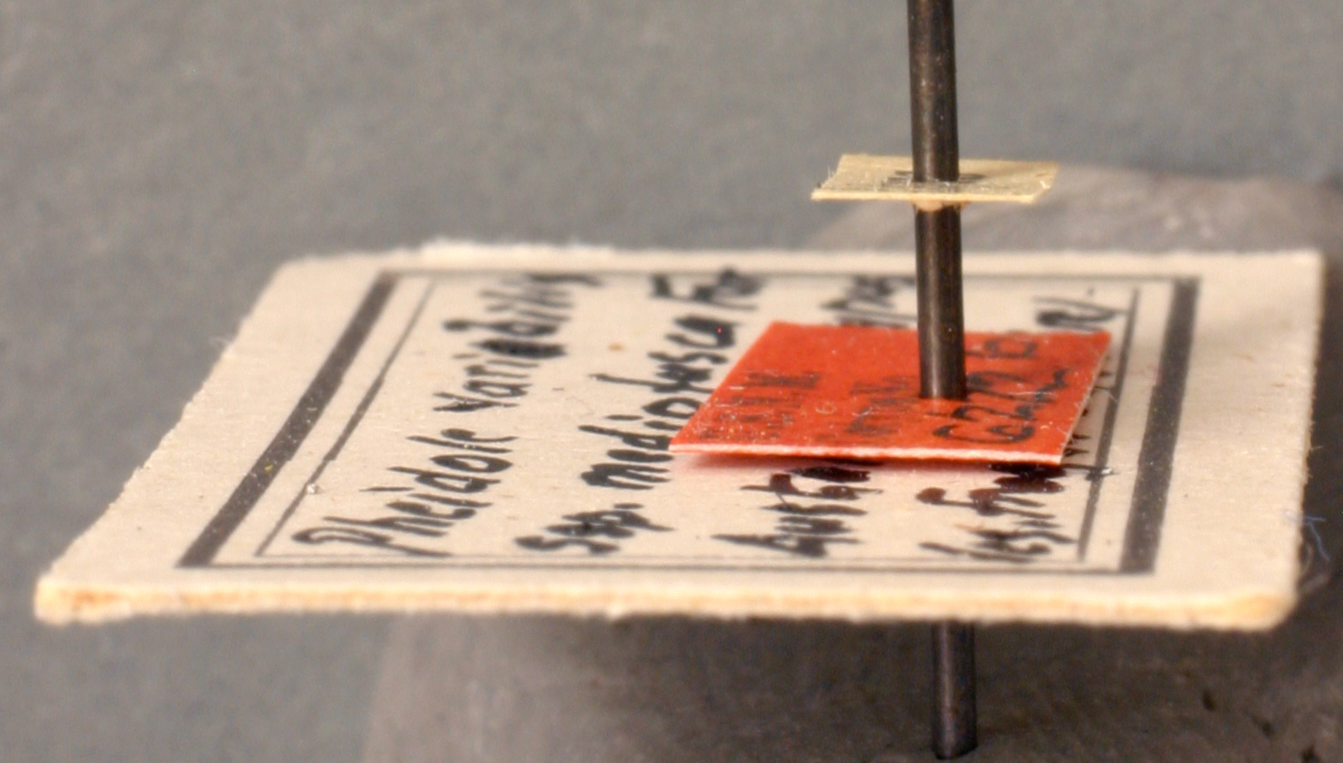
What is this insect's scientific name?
Pheidole variabilis
